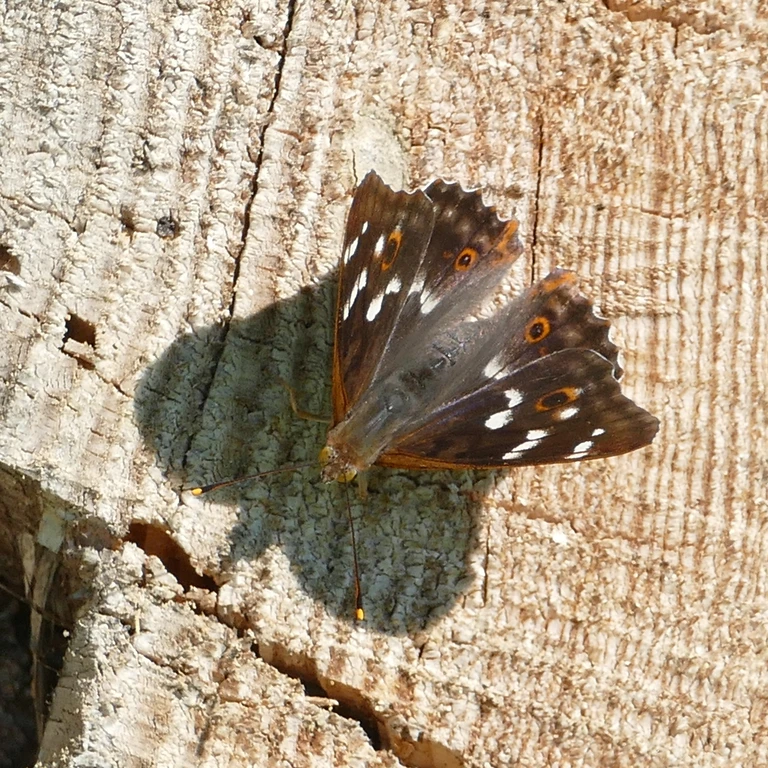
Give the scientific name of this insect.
Apatura ilia
